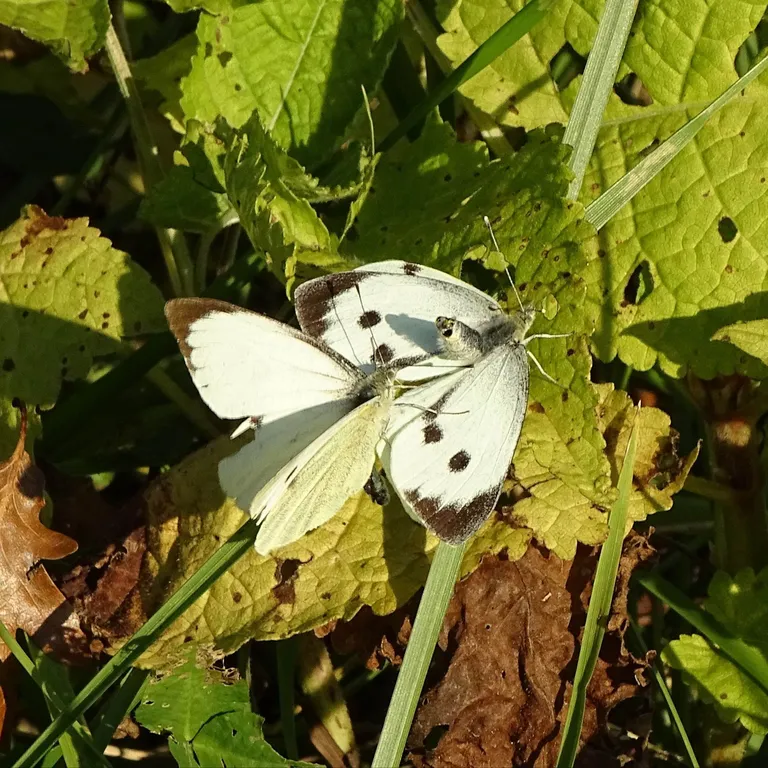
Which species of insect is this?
Pieris brassicae
